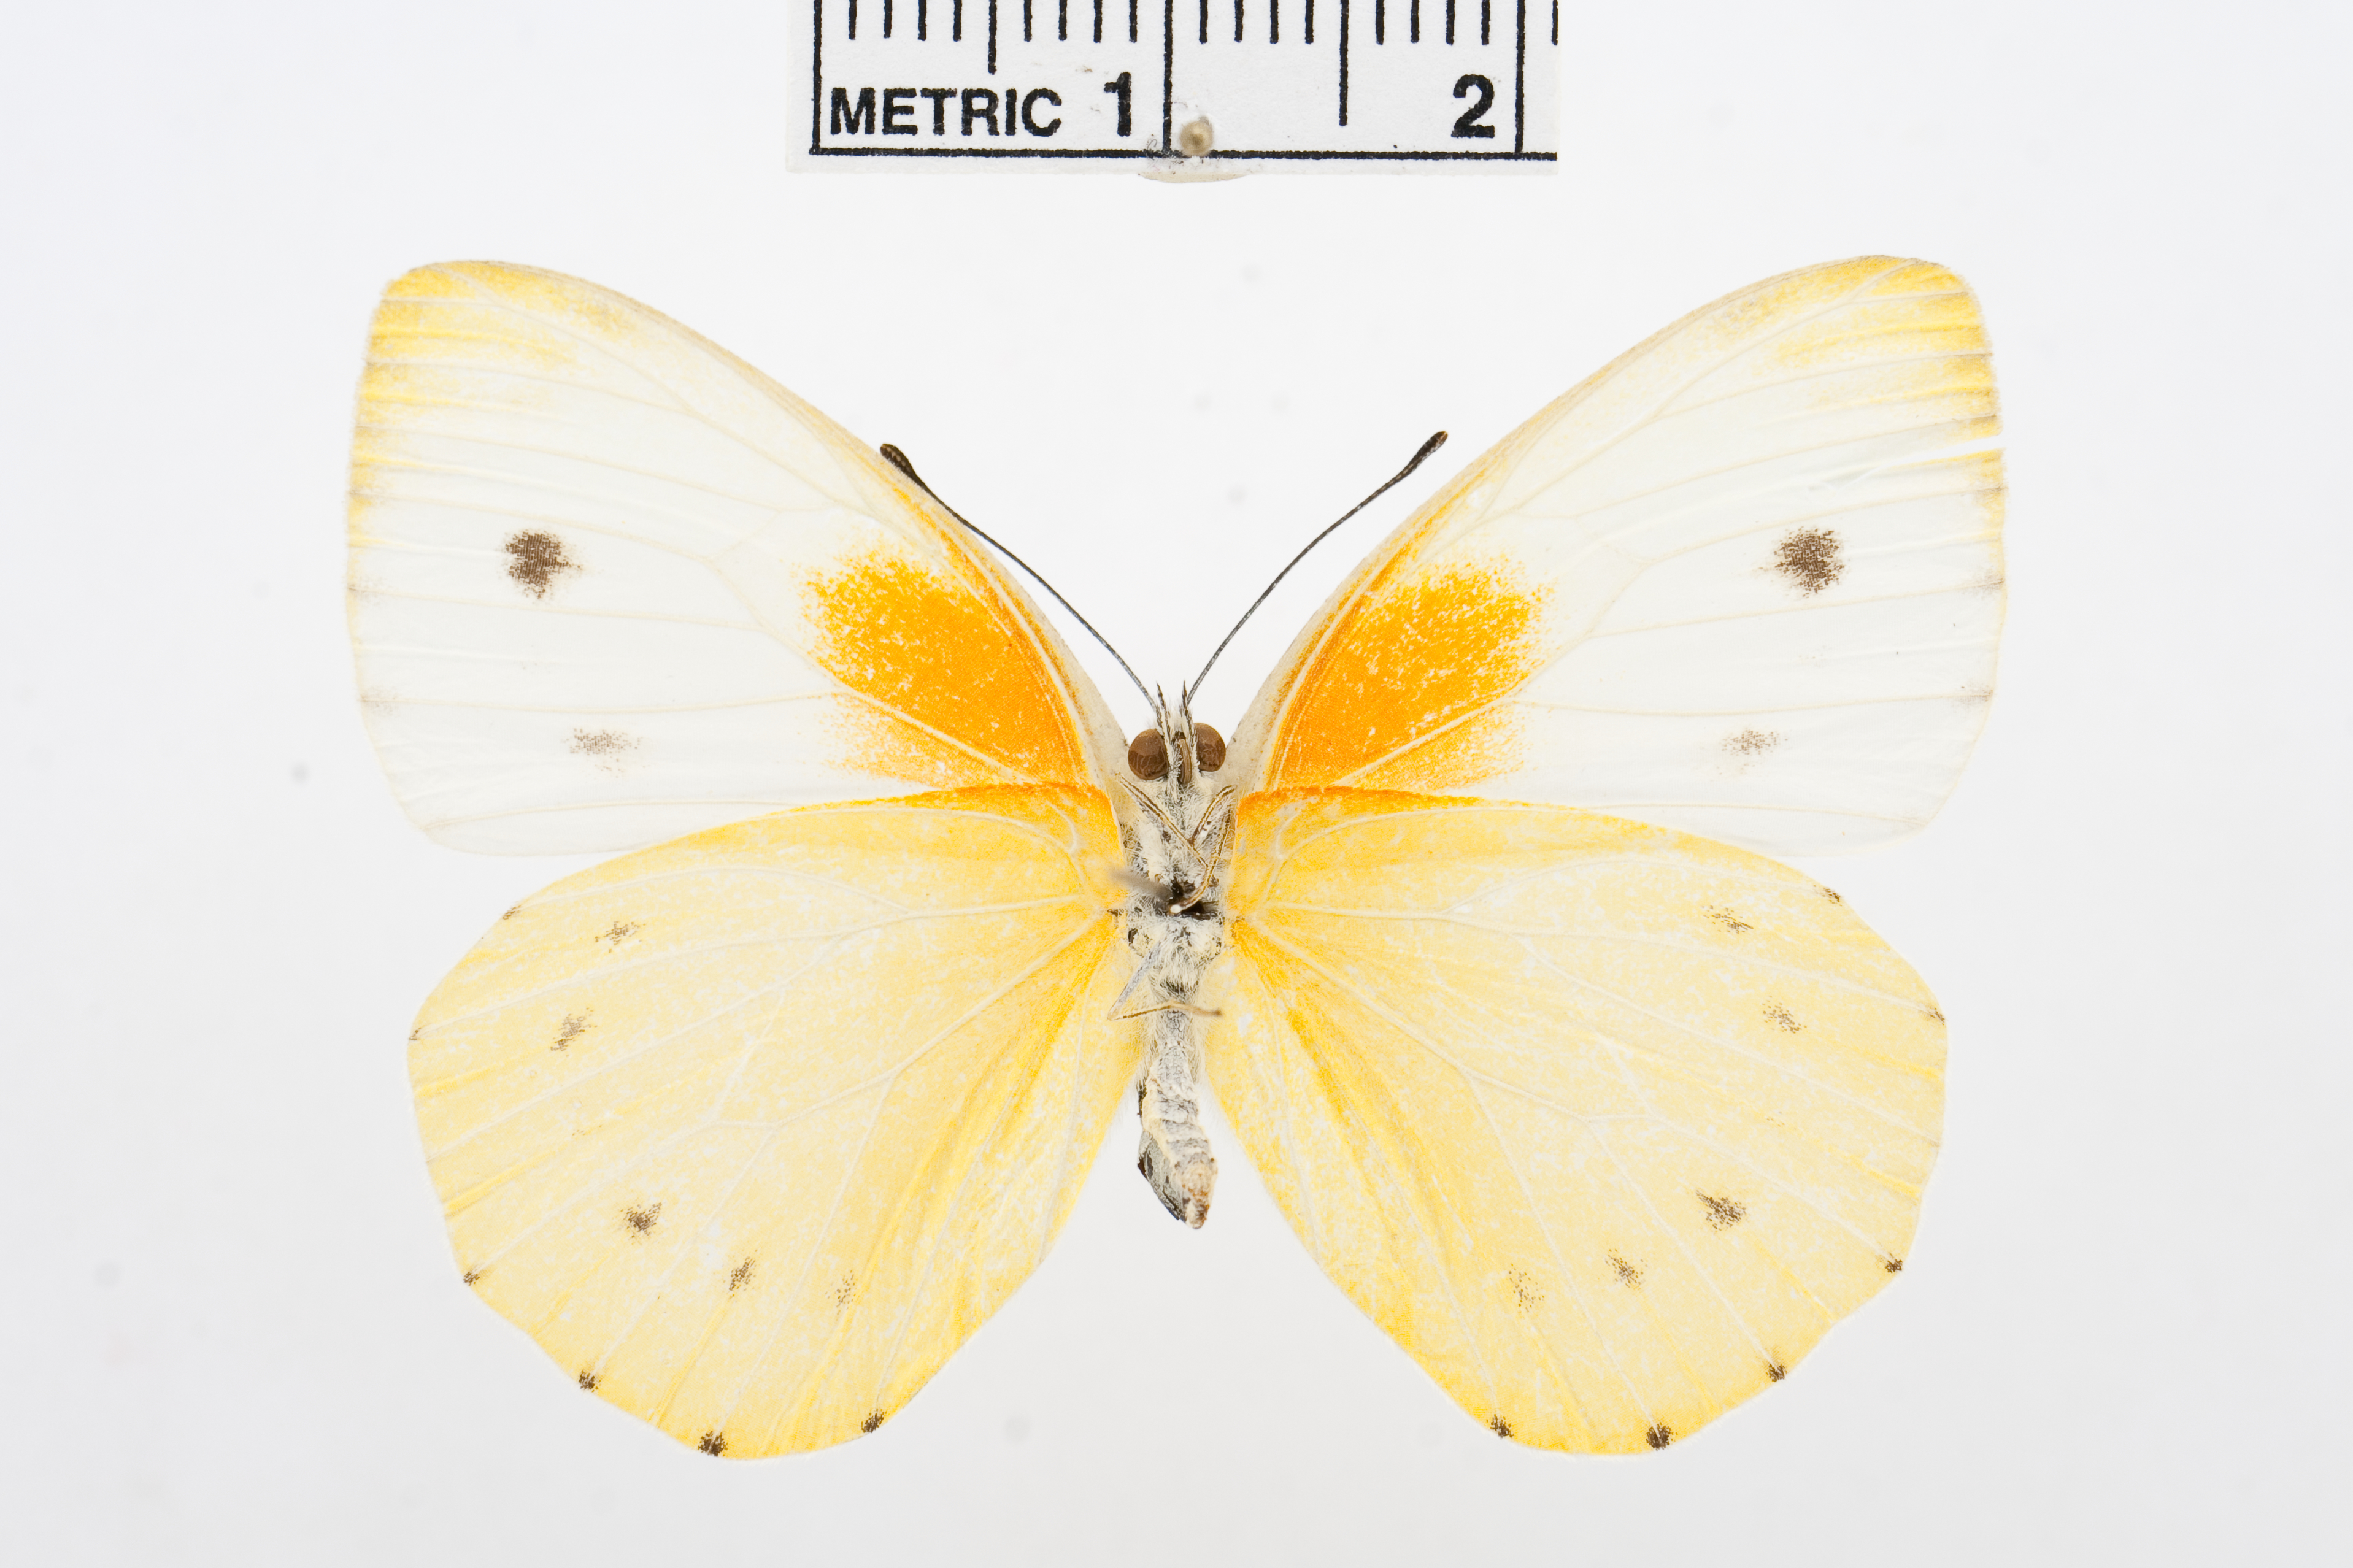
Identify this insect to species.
Dixeia pigea
